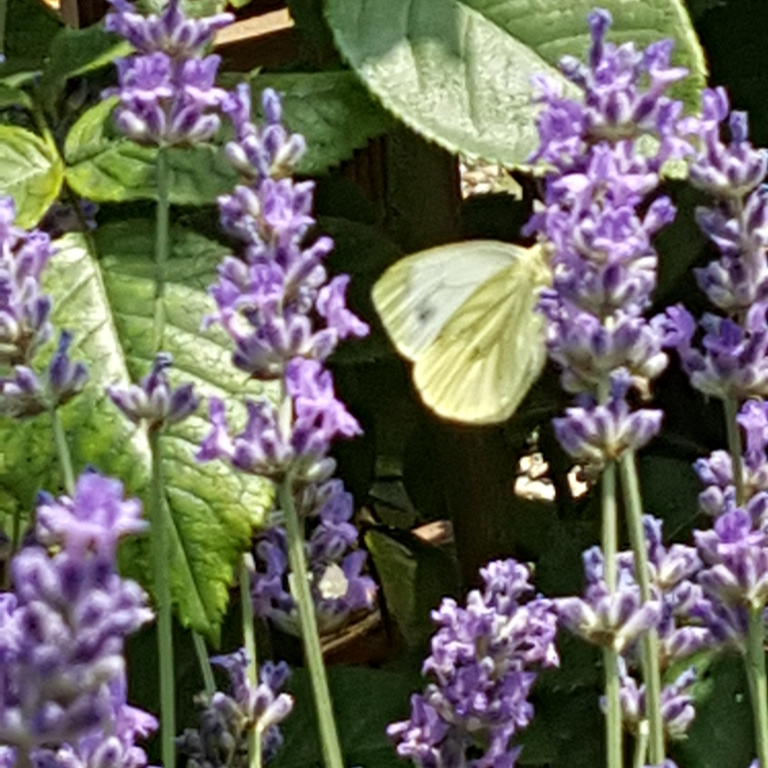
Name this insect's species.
Pieris napi
